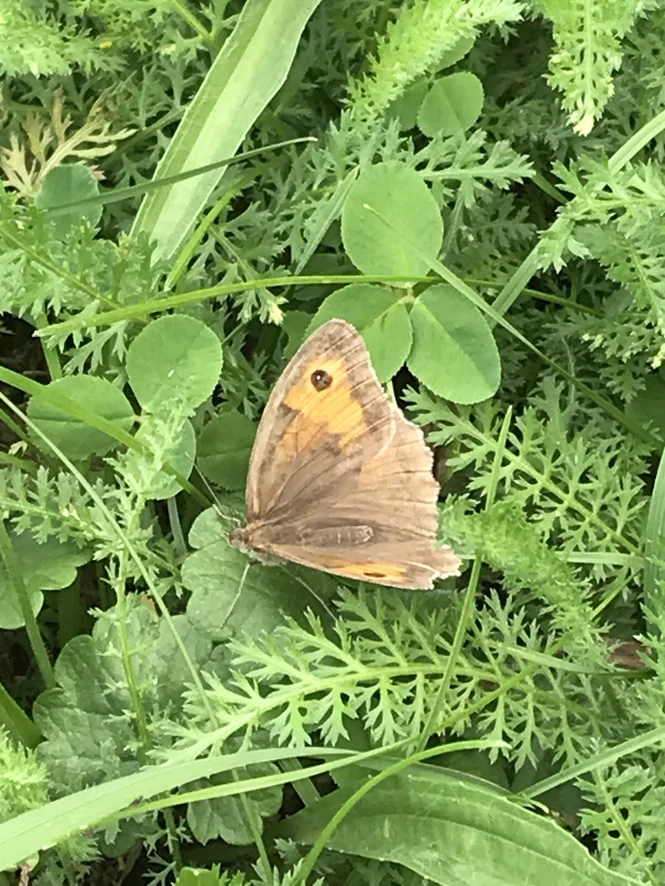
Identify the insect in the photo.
Maniola jurtina
